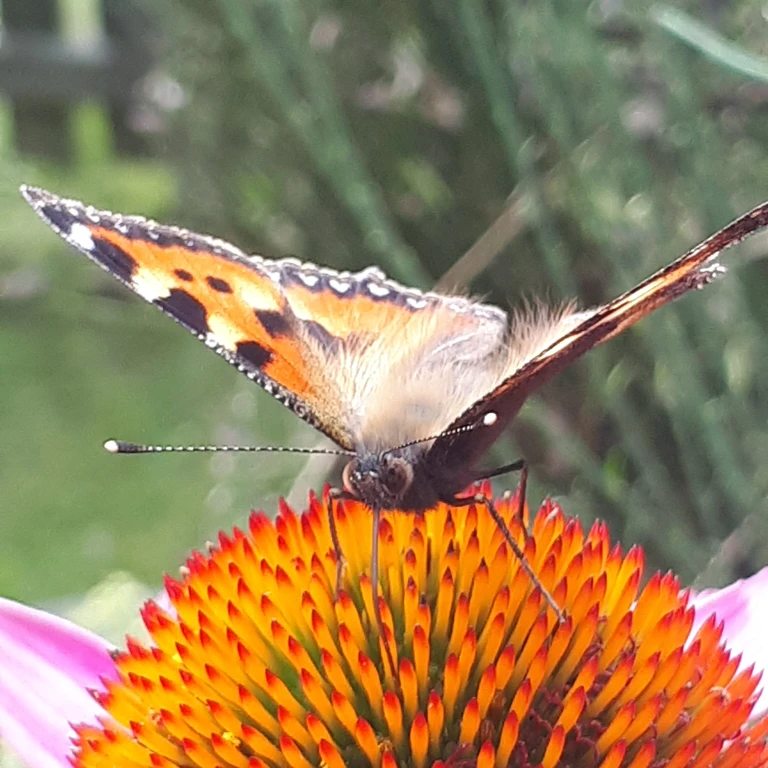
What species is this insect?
Aglais urticae
